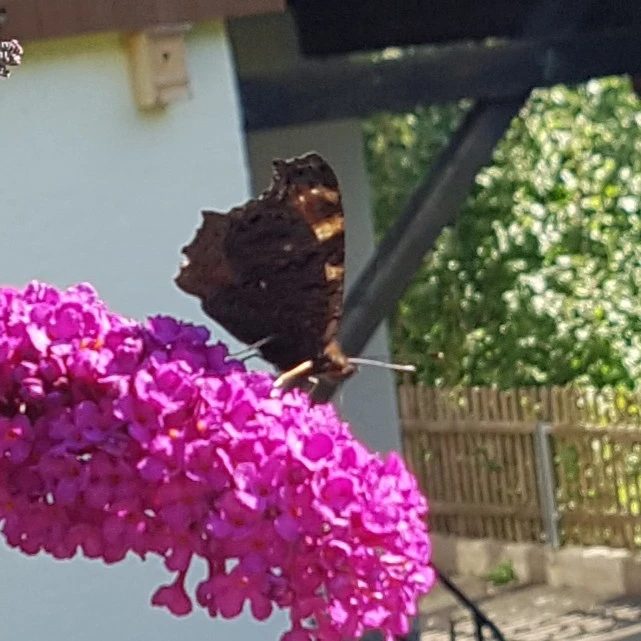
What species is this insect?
Aglais io
